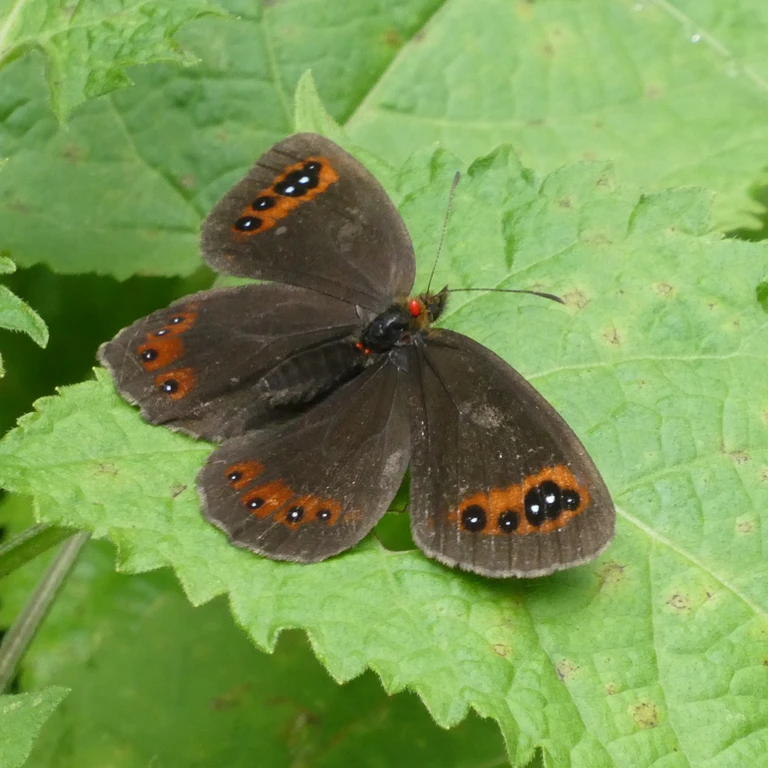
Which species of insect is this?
Erebia aethiops
